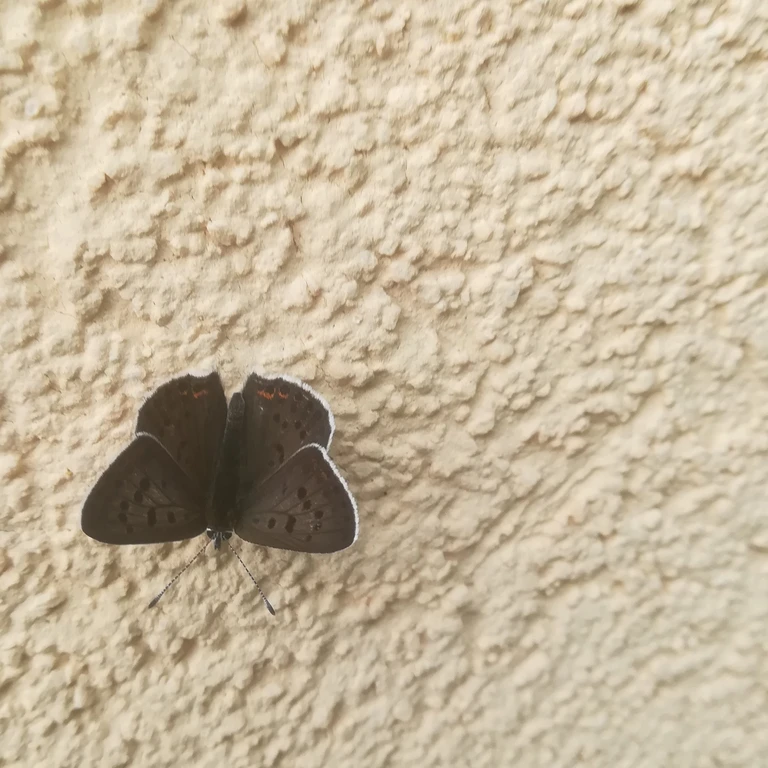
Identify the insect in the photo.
Lycaena tityrus (also Loweia tityrus)
